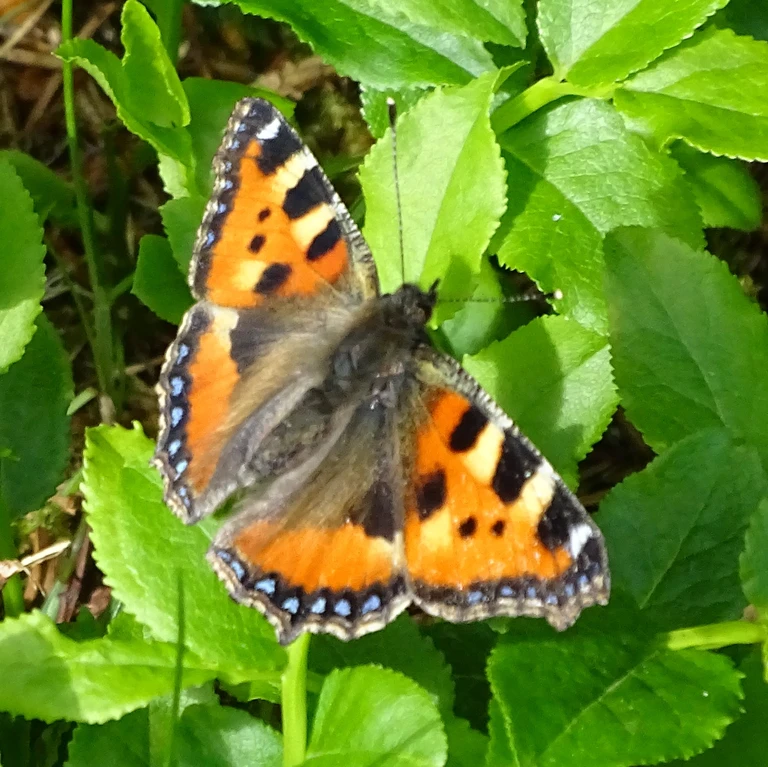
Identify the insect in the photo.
Aglais urticae
